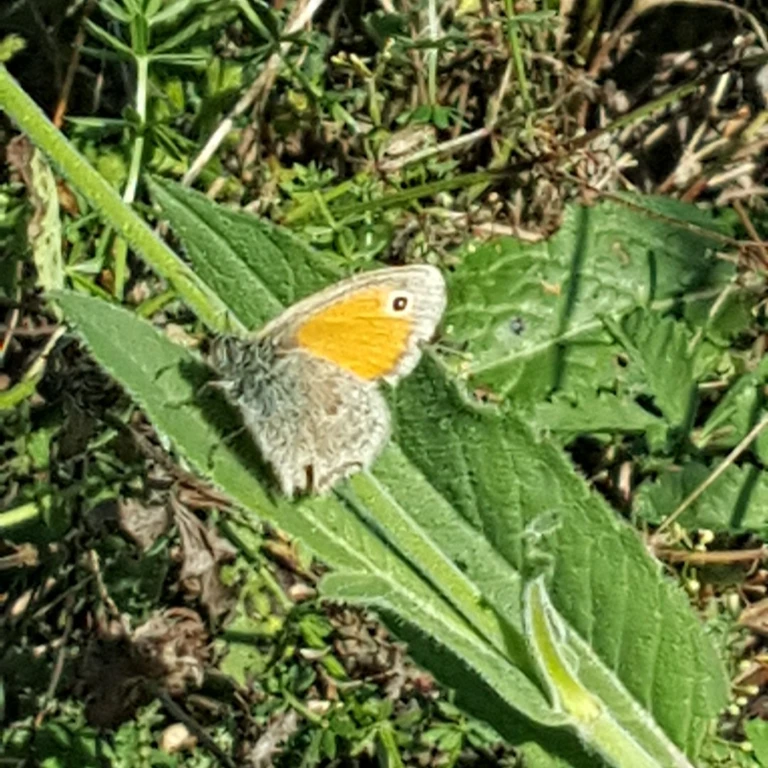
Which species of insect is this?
Coenonympha pamphilus
